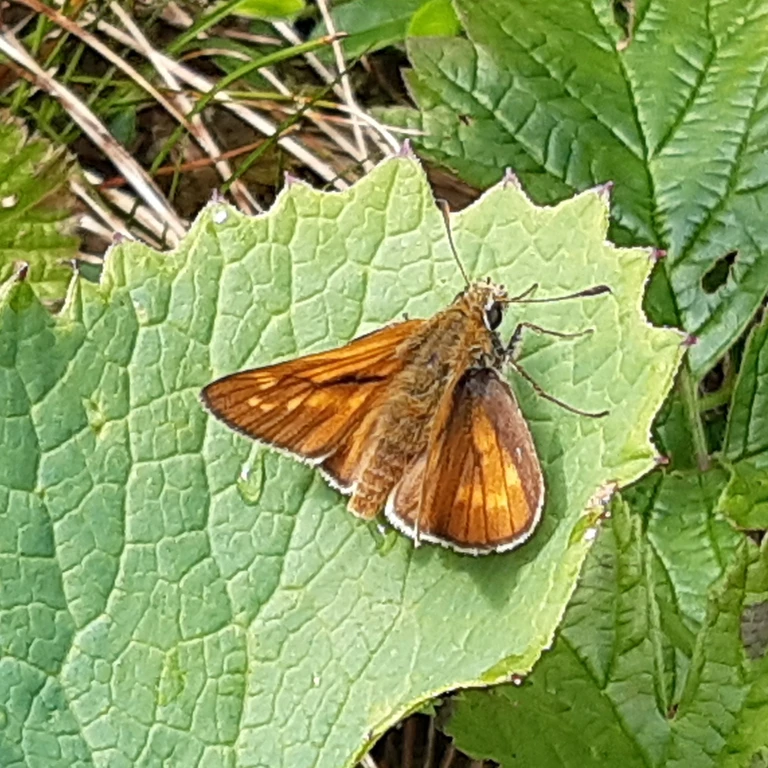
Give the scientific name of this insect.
Ochlodes sylvanus (also Ochlodes venata)
